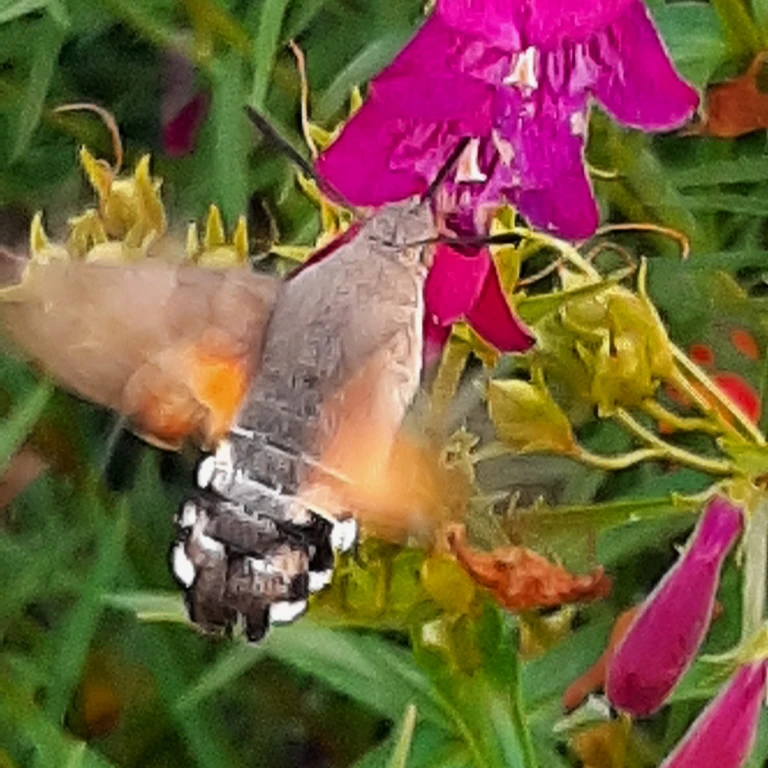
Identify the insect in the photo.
Macroglossum stellatarum
